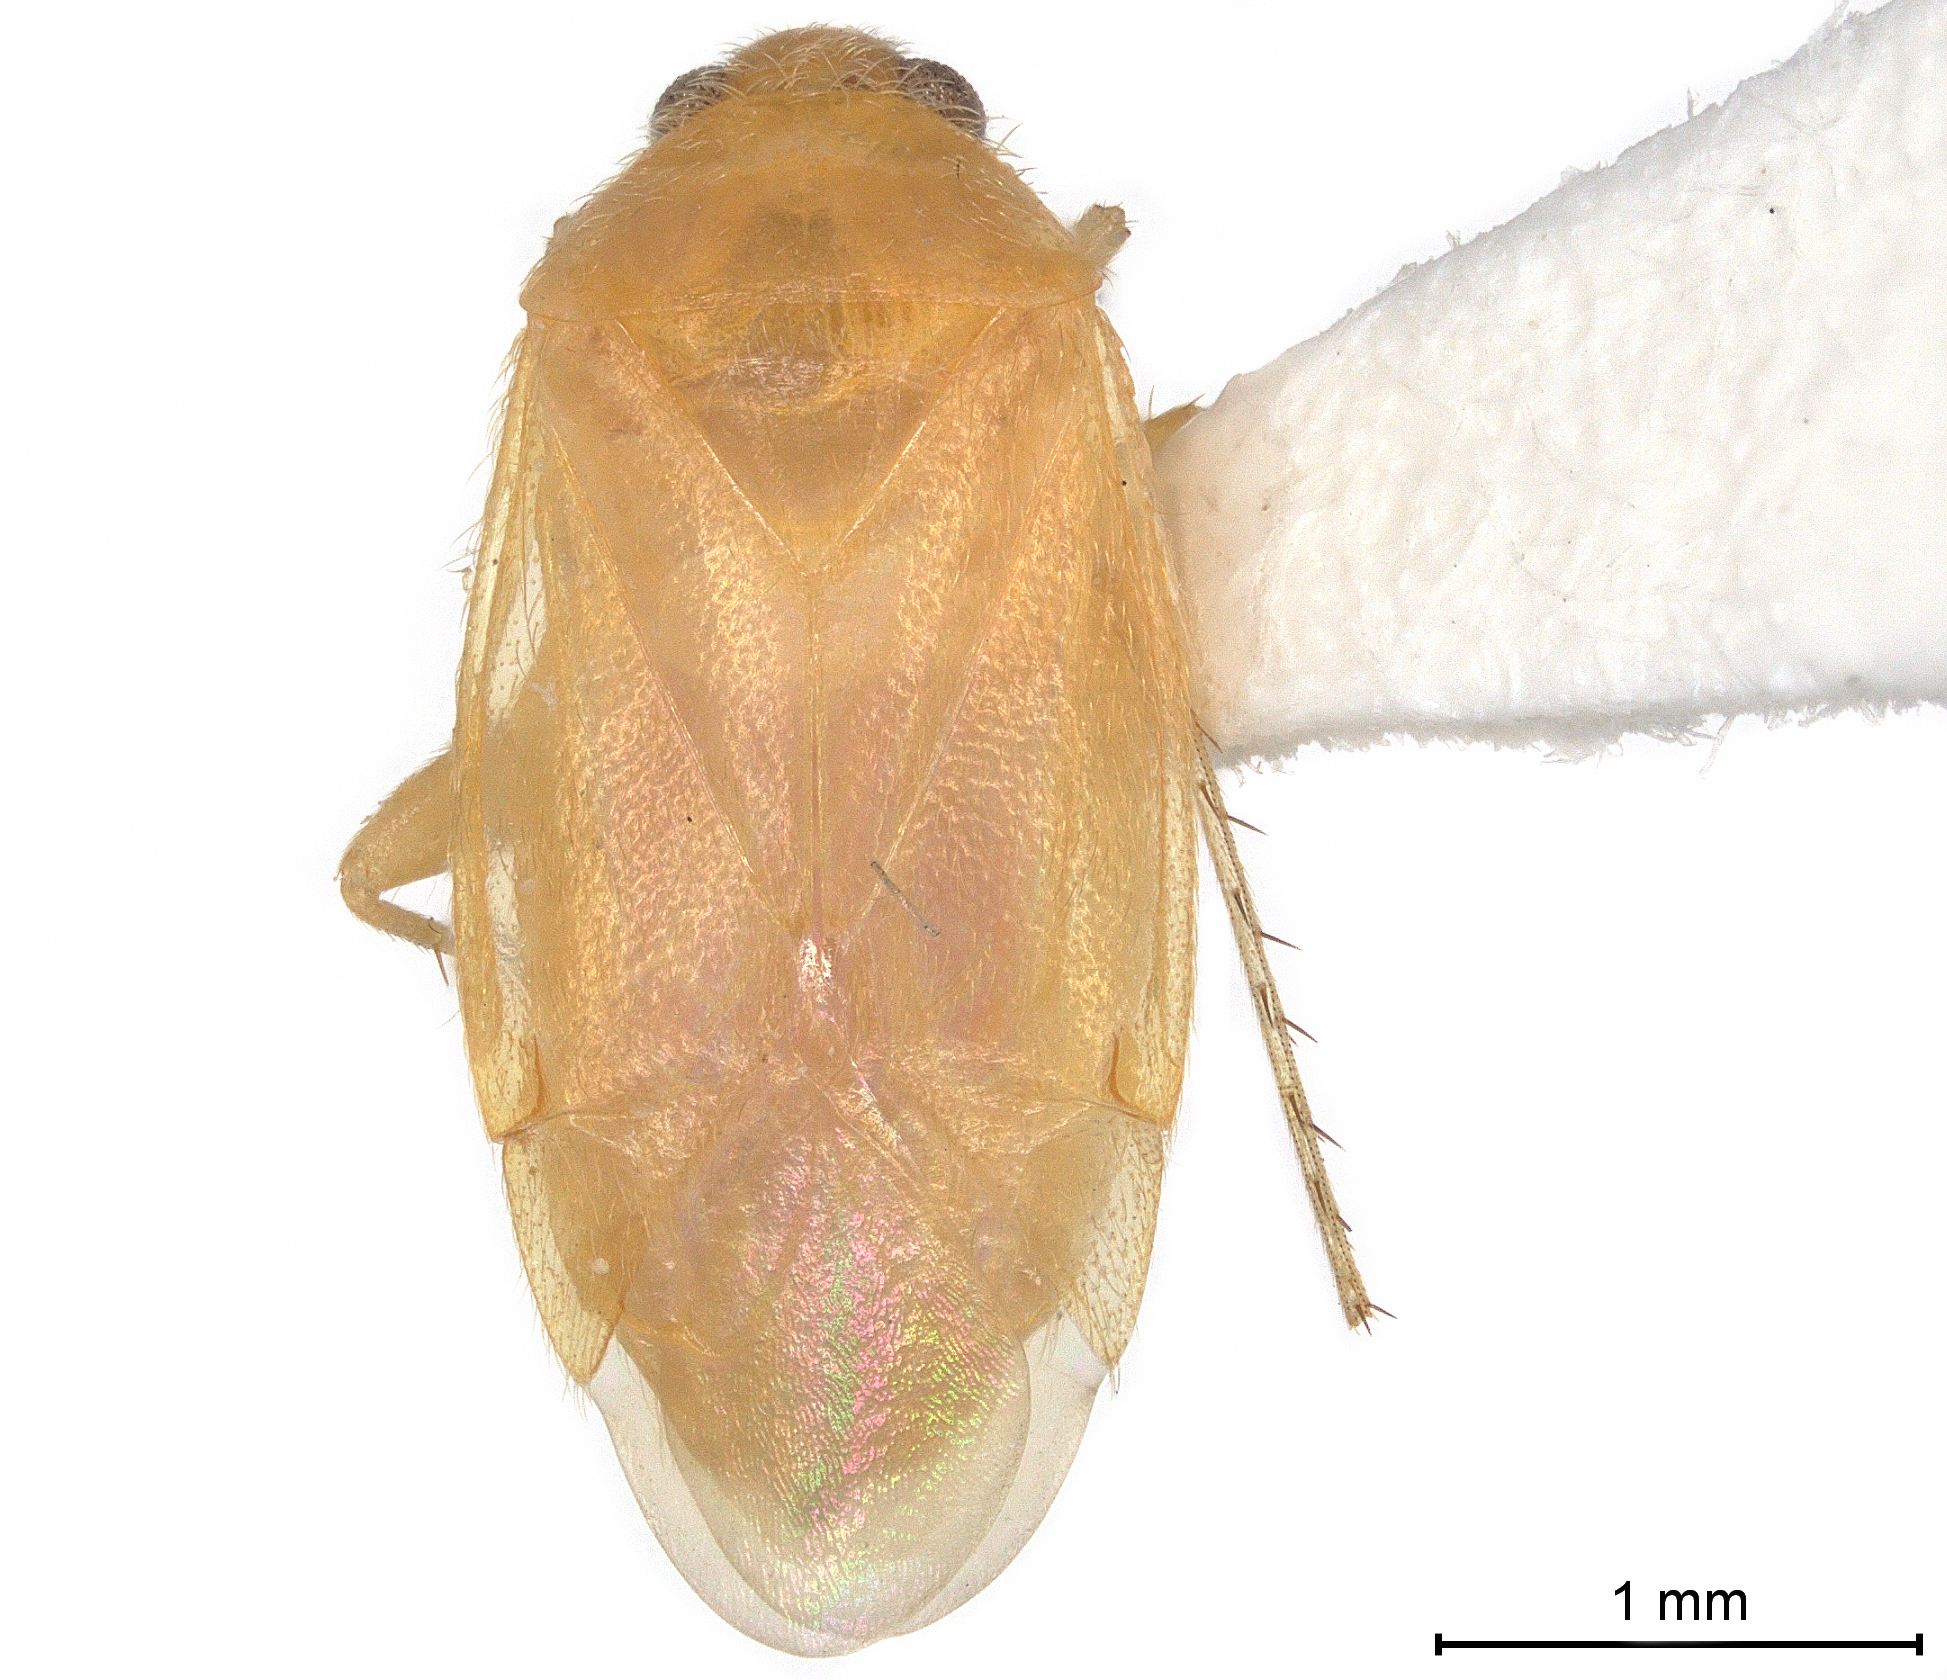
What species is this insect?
Izyaius sericeus
